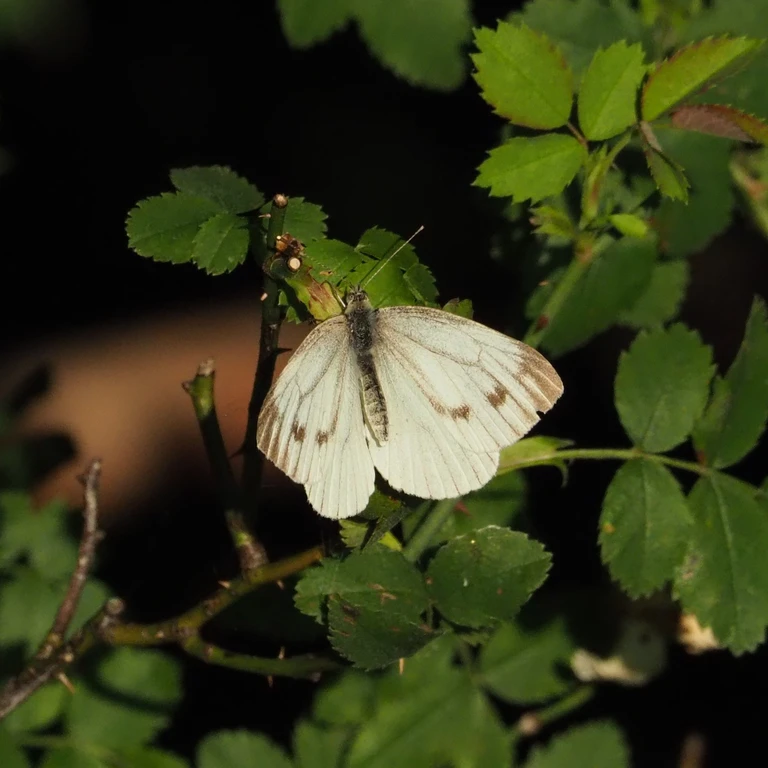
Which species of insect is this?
Pieris napi
